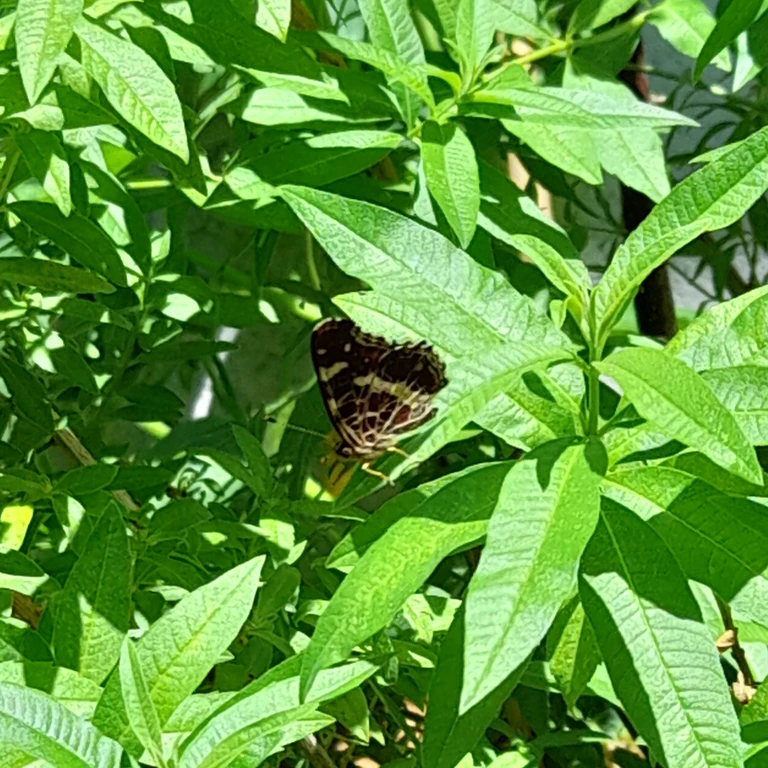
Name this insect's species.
Araschnia levana
